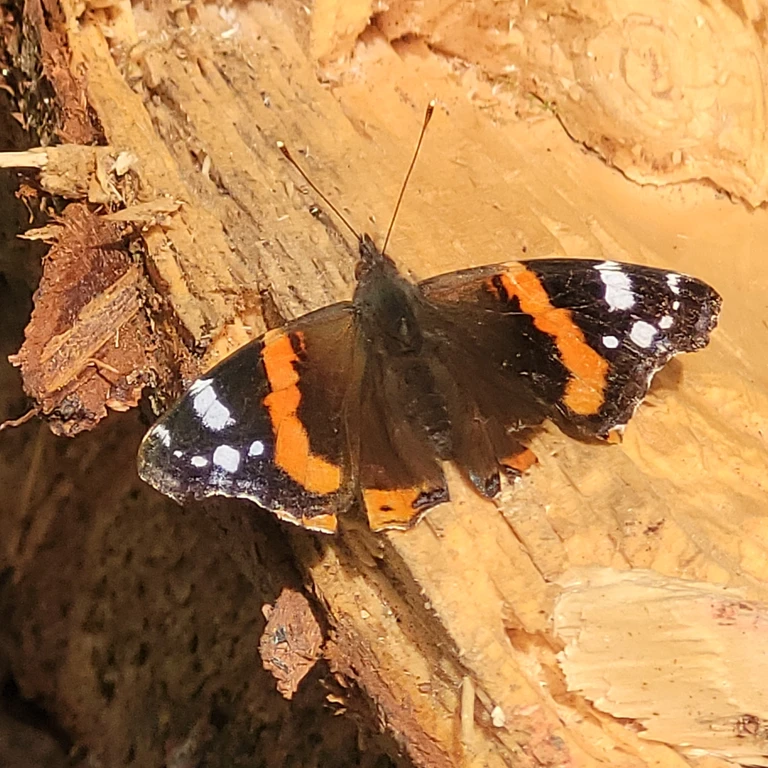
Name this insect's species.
Vanessa atalanta
